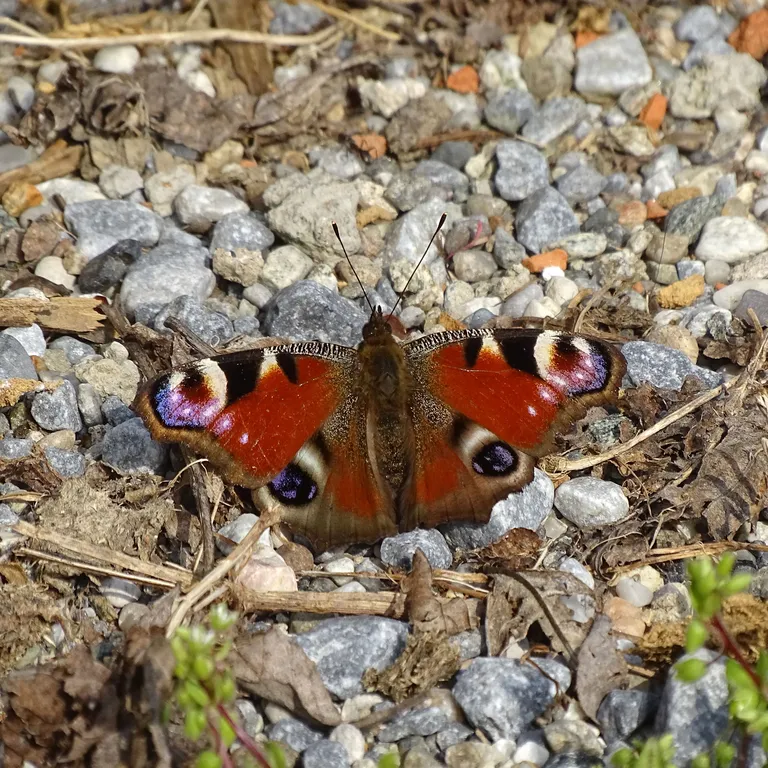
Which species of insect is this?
Aglais io
